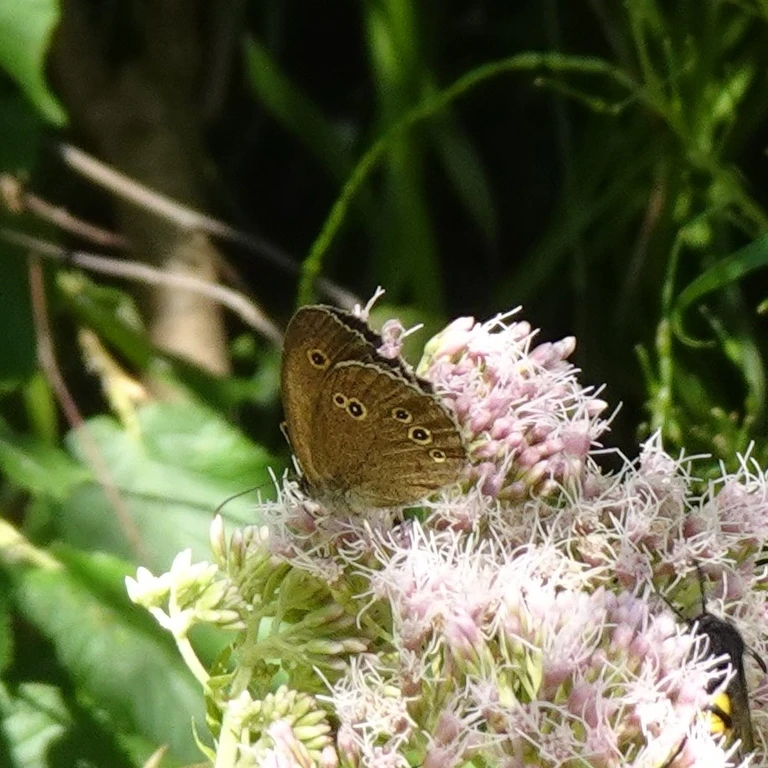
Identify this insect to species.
Aphantopus hyperantus
